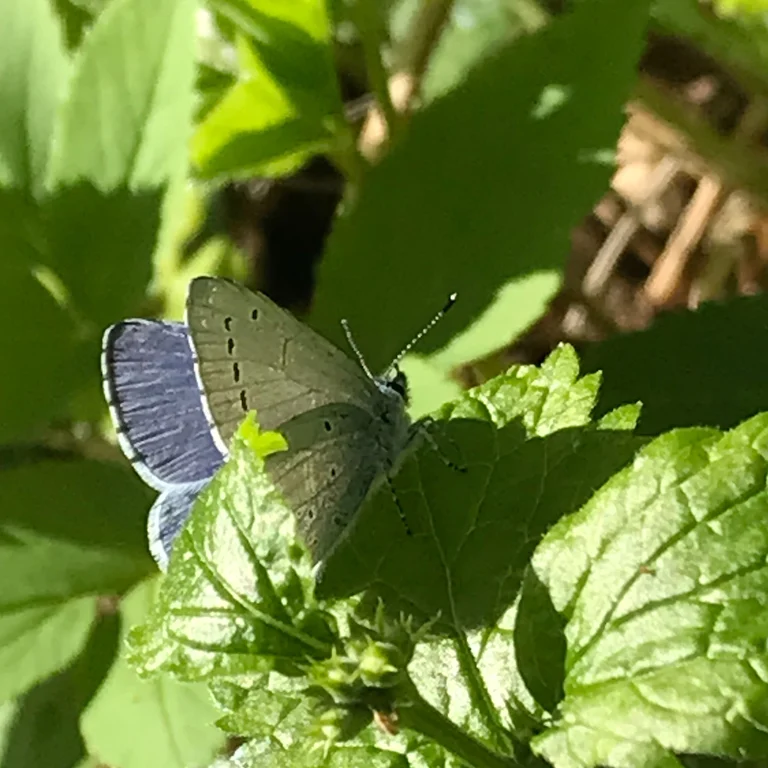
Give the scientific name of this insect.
Celastrina argiolus
